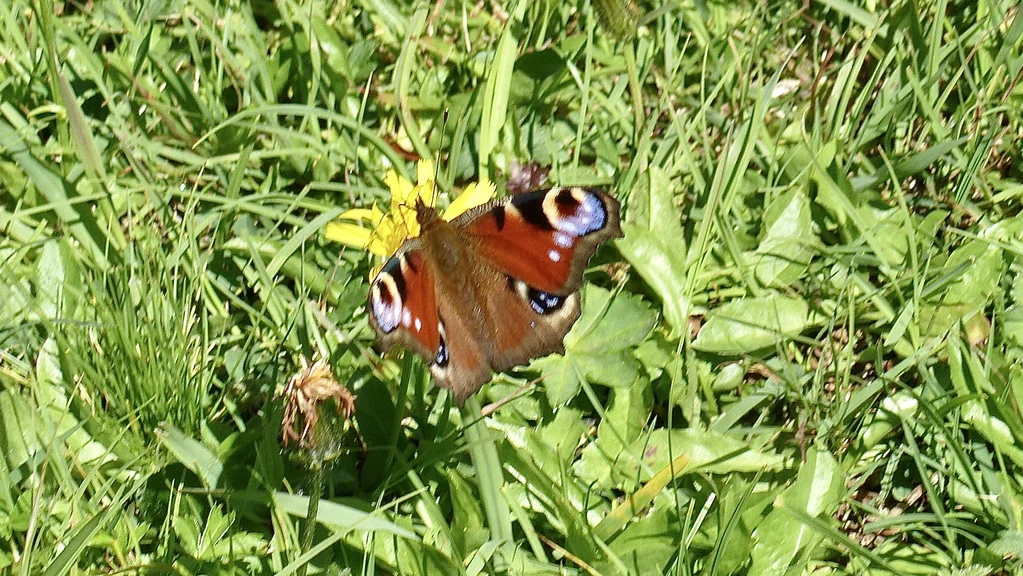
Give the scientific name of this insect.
Aglais io
